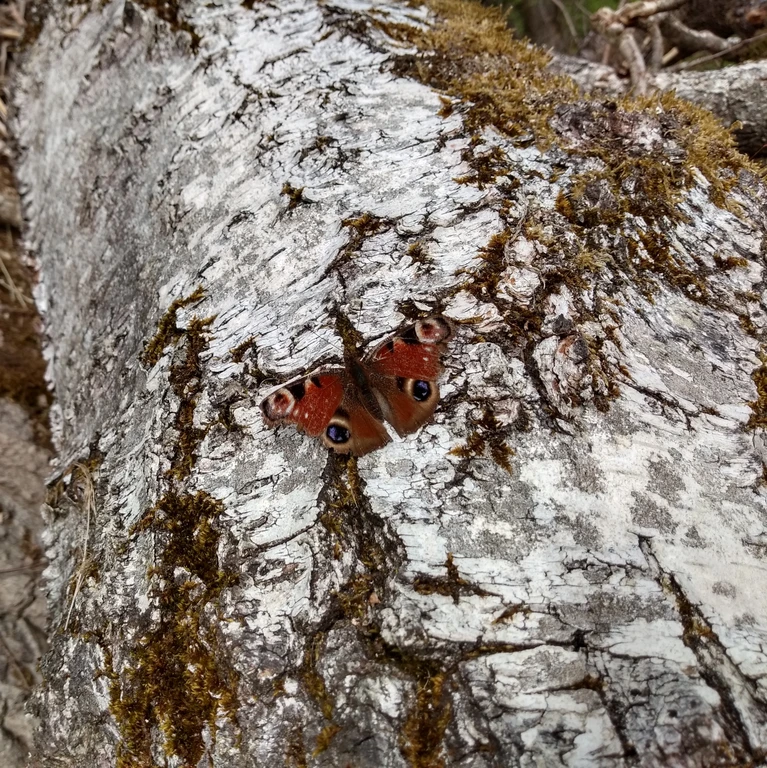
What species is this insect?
Aglais io
